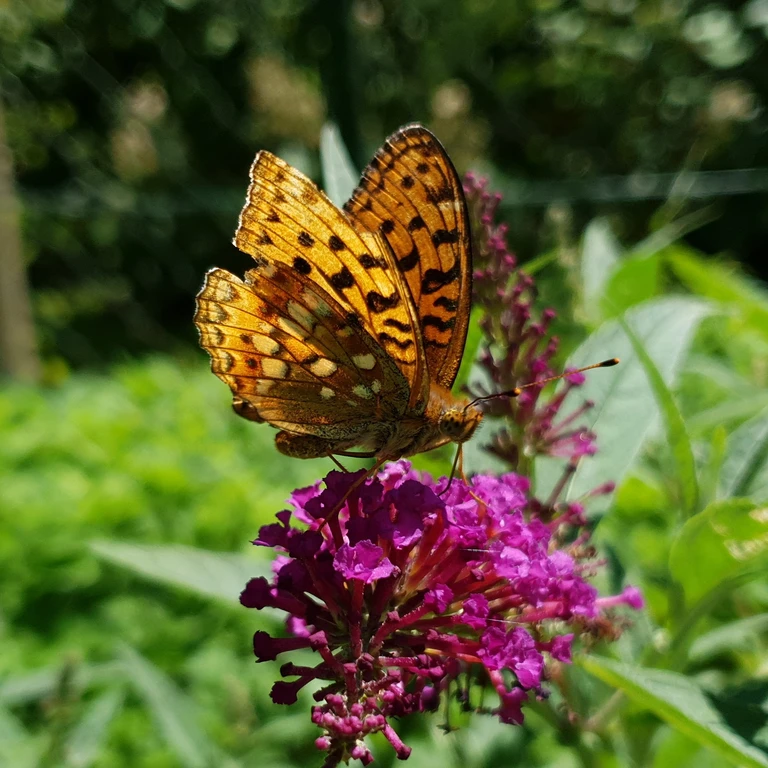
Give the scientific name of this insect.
Fabriciana adippe
